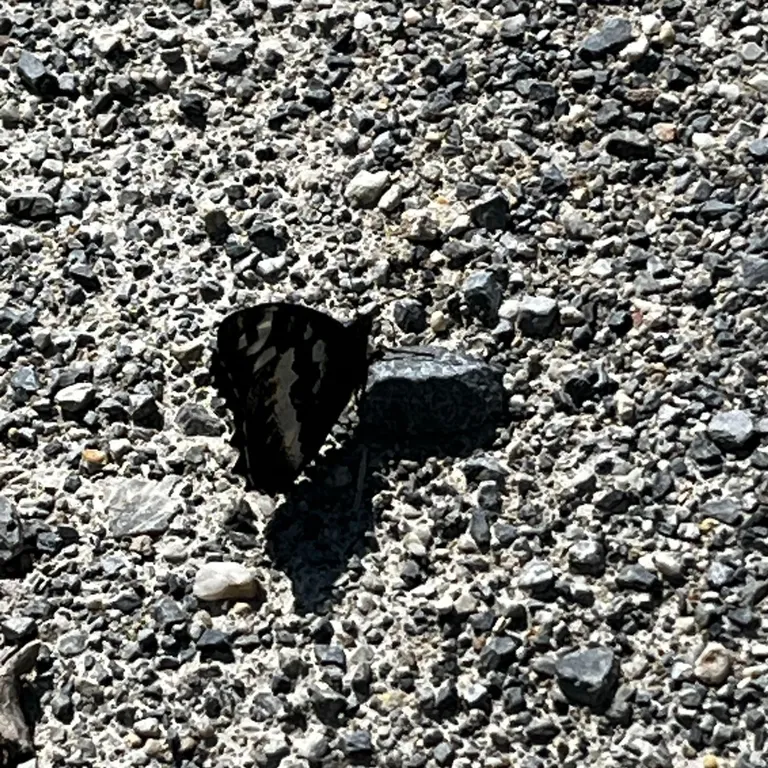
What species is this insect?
Brintesia circe
